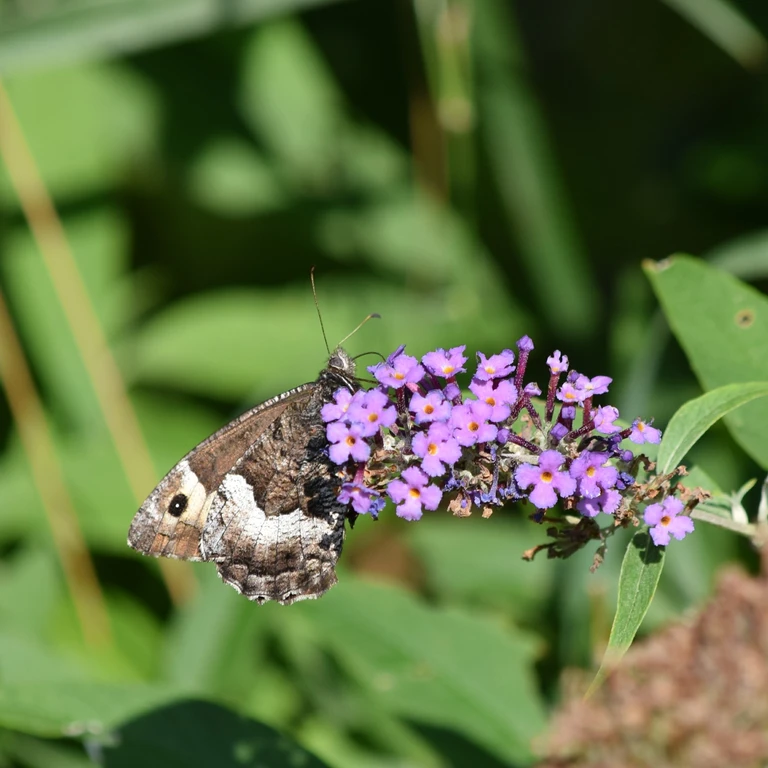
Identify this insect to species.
Hipparchia alcyone
